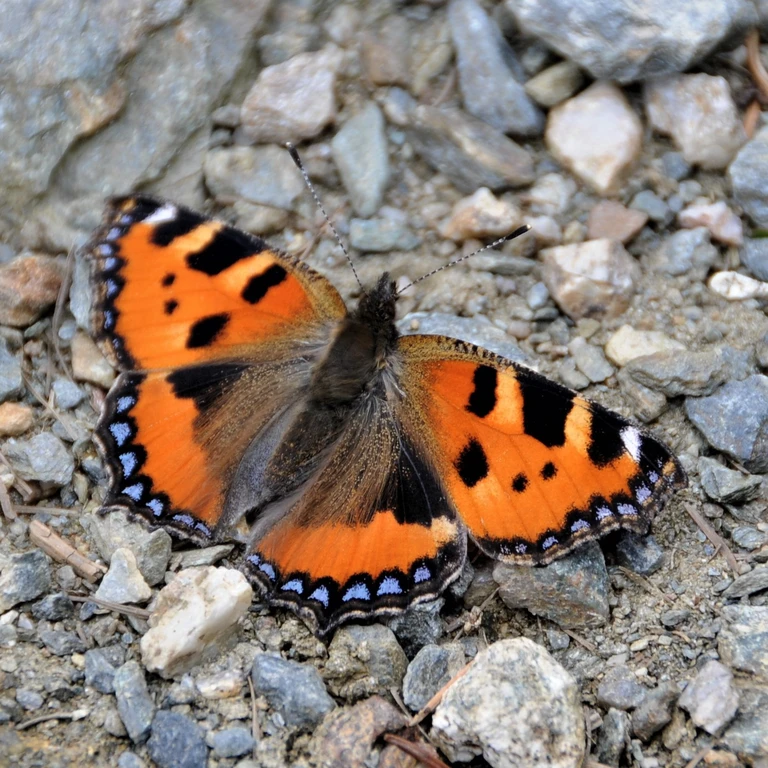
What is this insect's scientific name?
Aglais urticae
